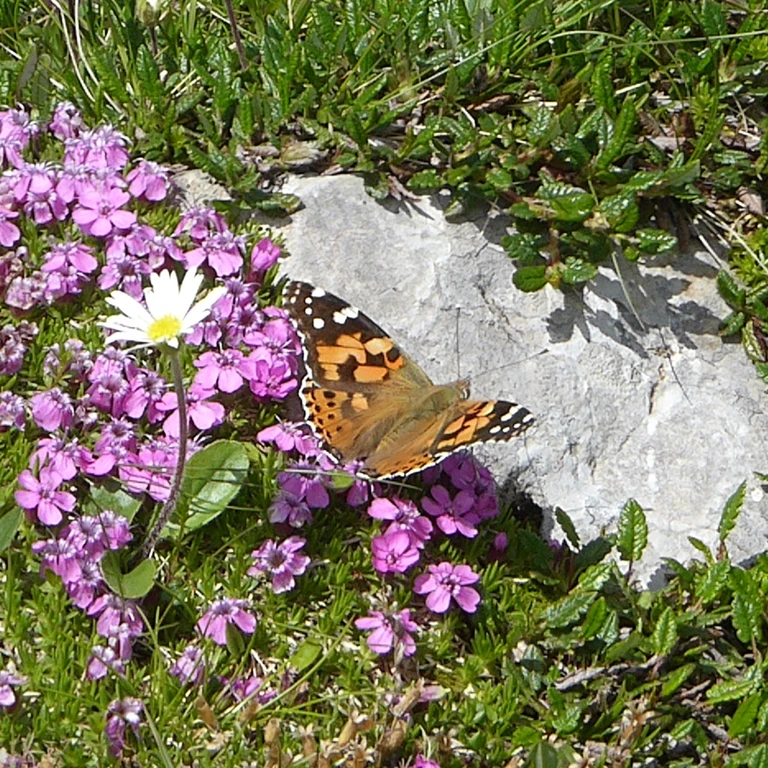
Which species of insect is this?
Vanessa cardui
